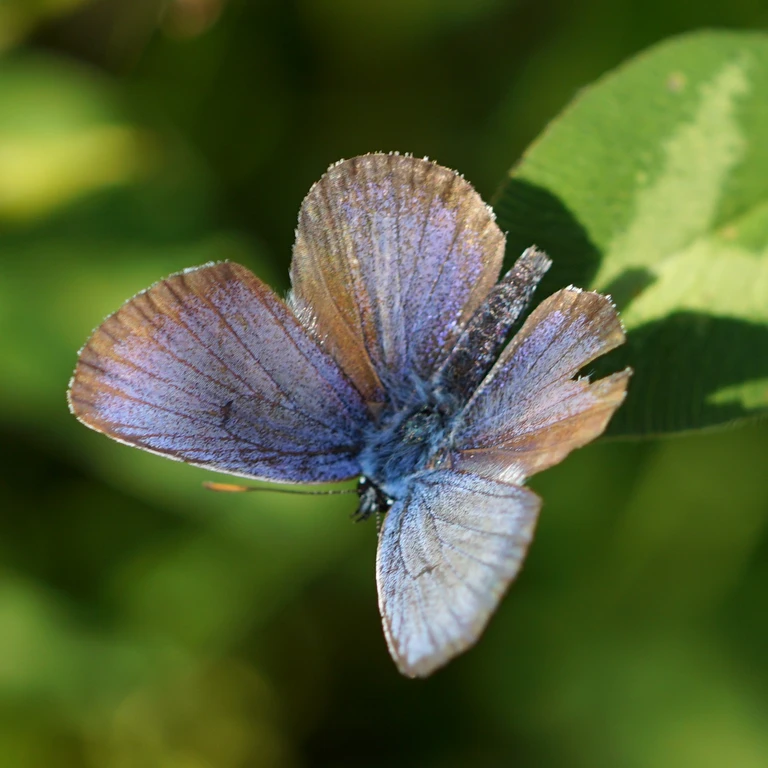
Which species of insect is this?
Plebejus argus
